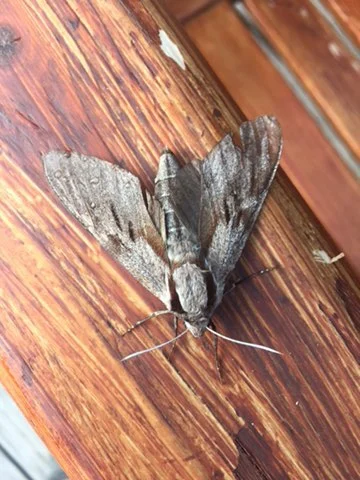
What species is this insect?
Sphinx pinastri
